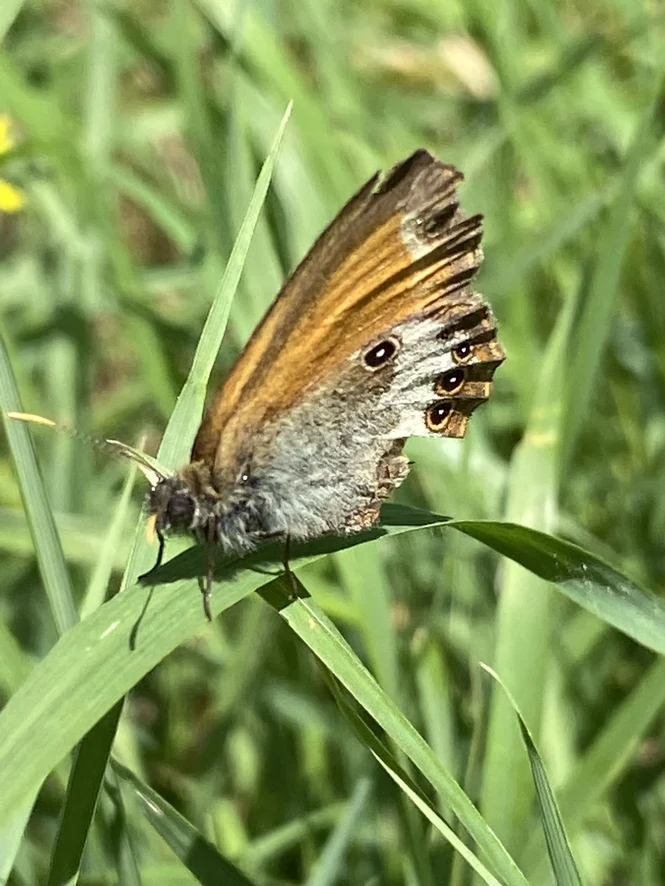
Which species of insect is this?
Coenonympha arcania
